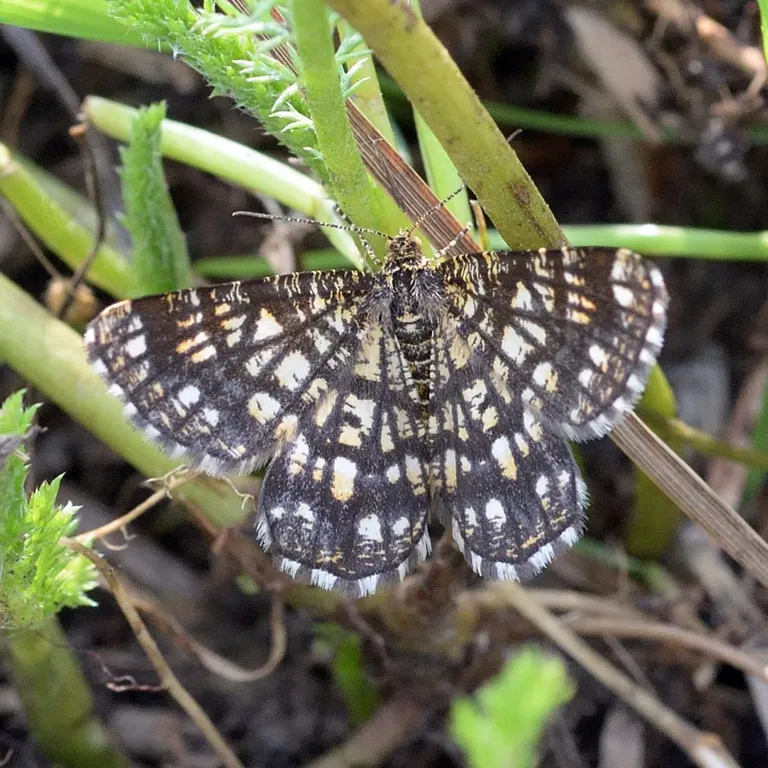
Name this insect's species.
Chiasmia clathrata
